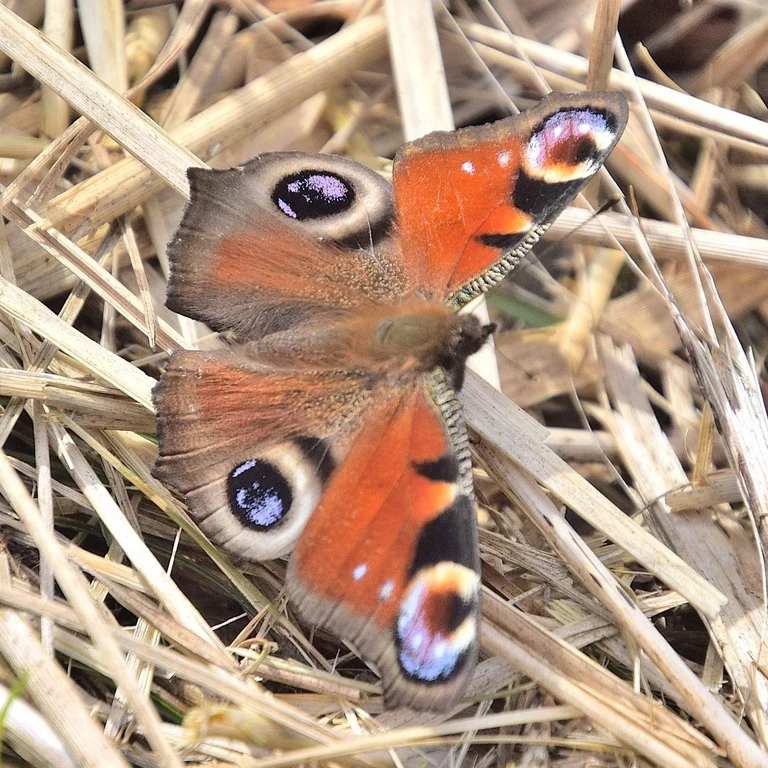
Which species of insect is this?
Aglais io
